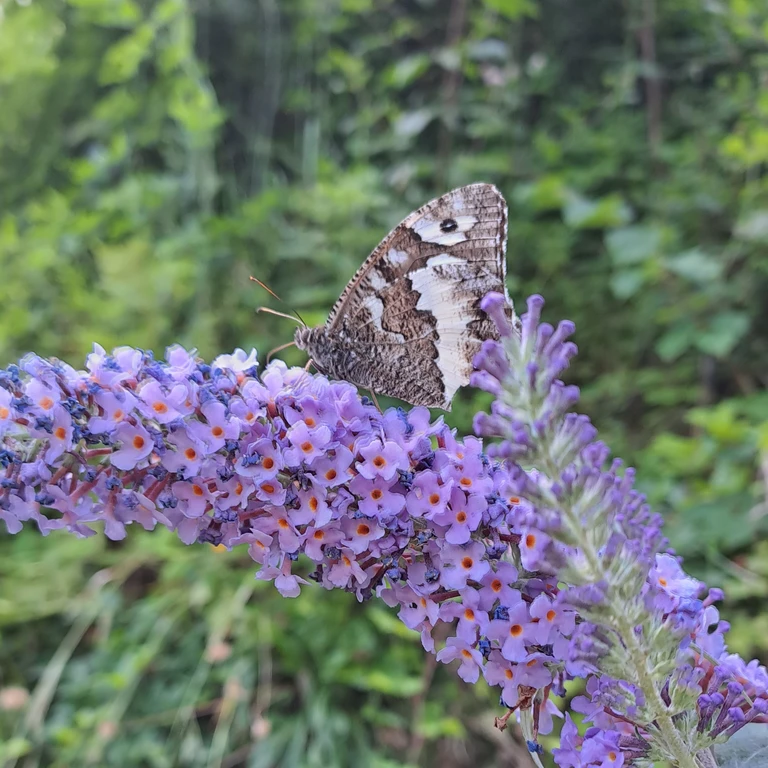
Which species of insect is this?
Brintesia circe
